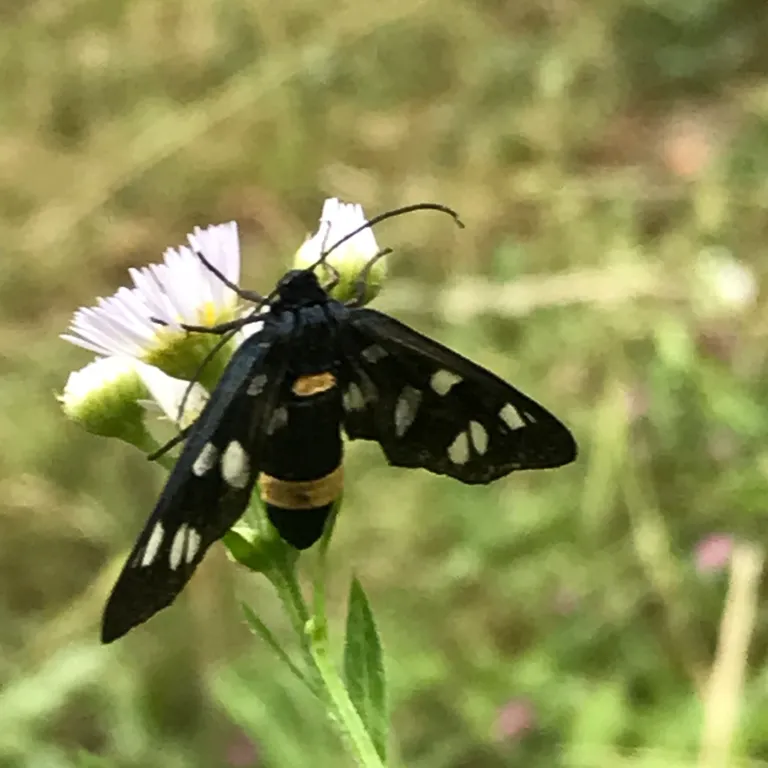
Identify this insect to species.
Amata phegea
